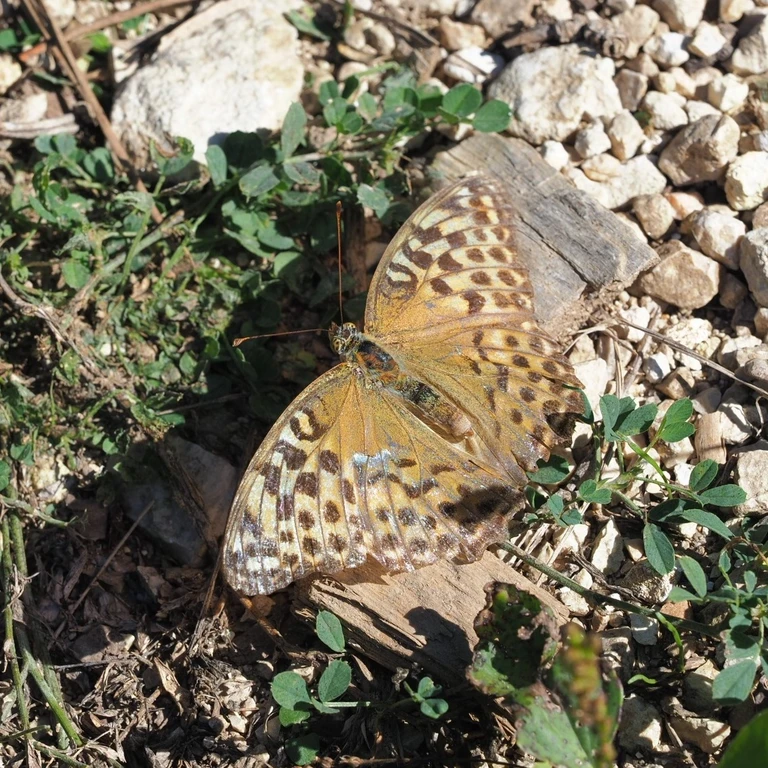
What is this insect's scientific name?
Argynnis paphia
